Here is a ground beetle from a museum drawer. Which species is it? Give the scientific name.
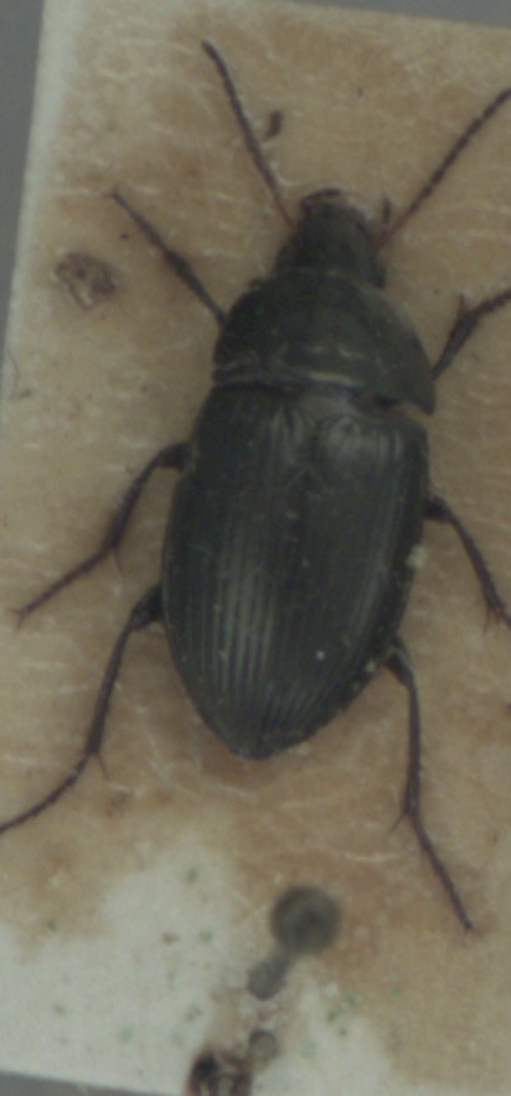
Amara ovata
